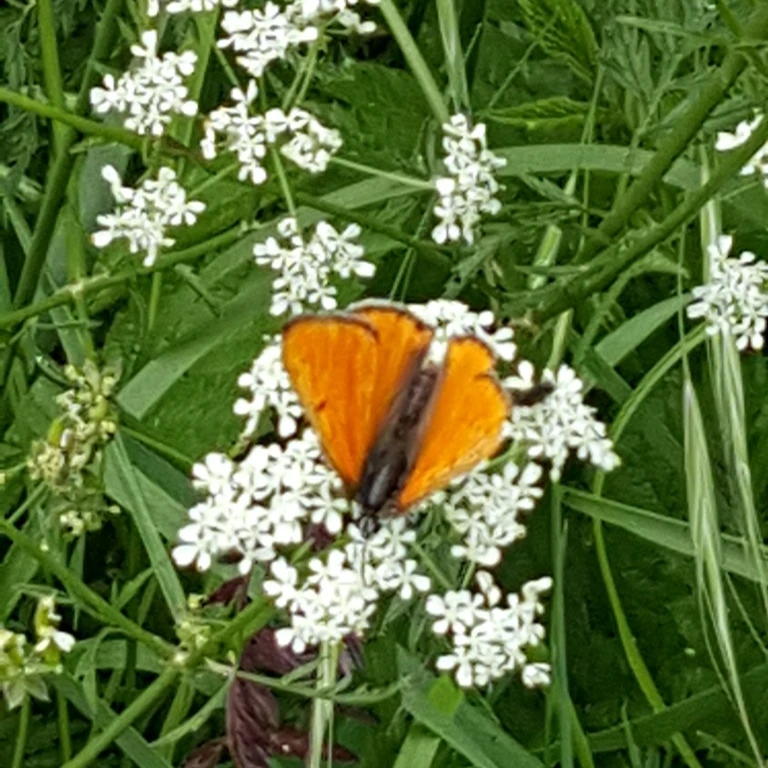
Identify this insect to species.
Lycaena dispar
